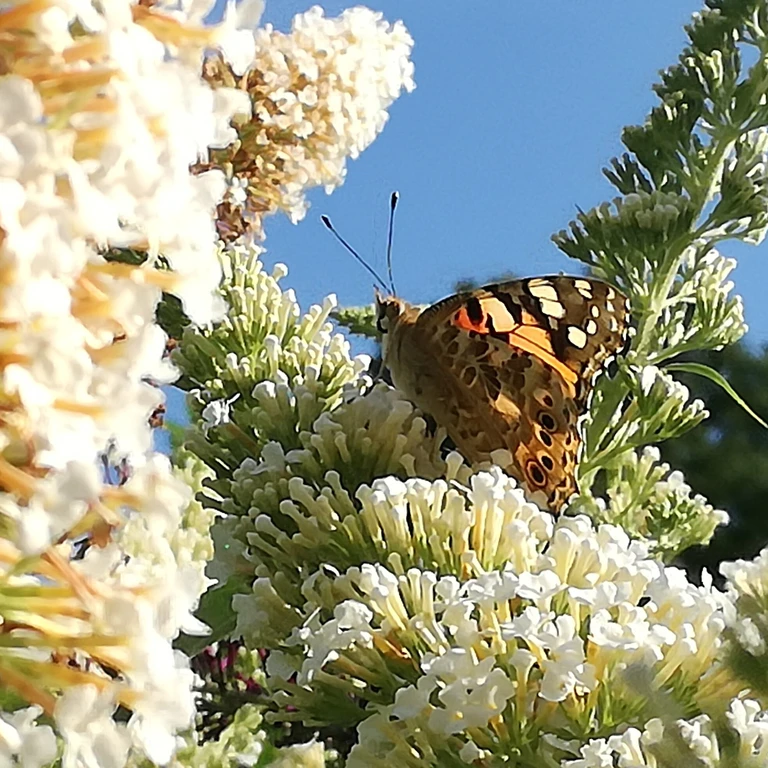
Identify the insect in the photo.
Vanessa cardui
